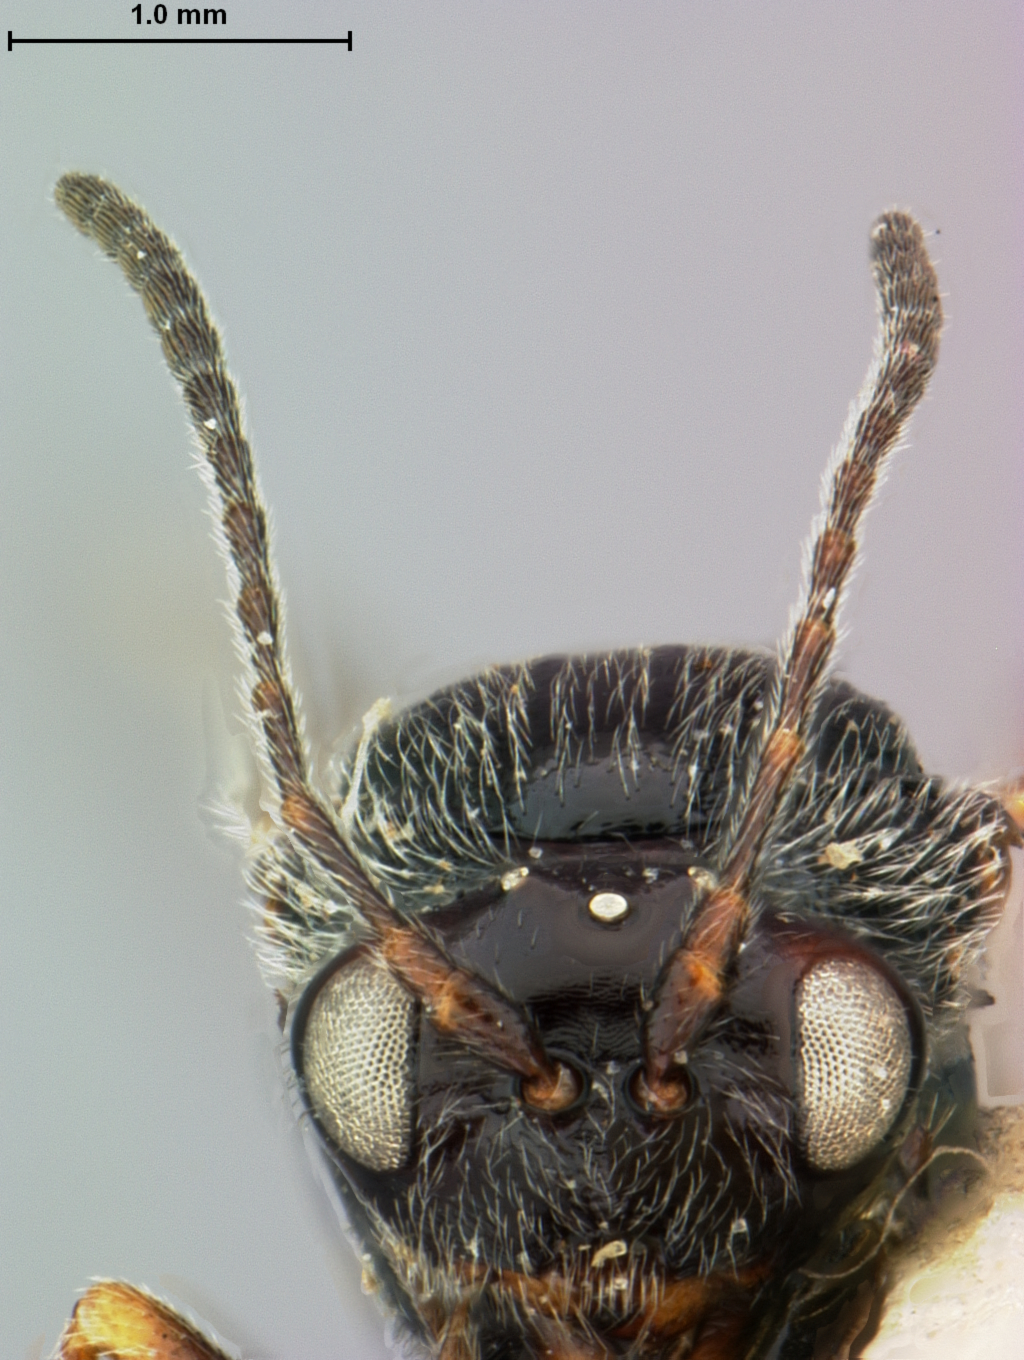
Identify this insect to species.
Callirhytis juvenca
